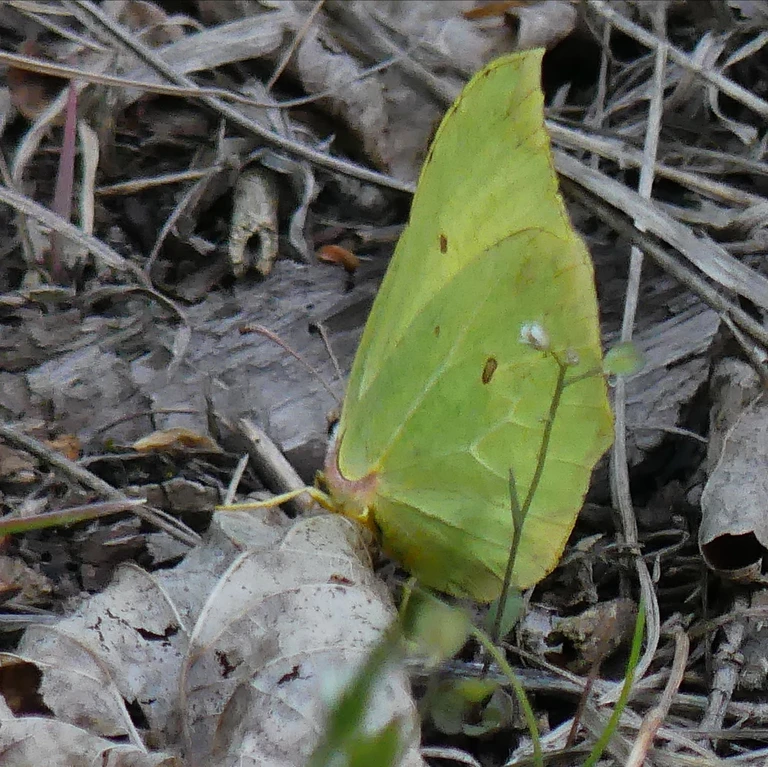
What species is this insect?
Gonepteryx rhamni
